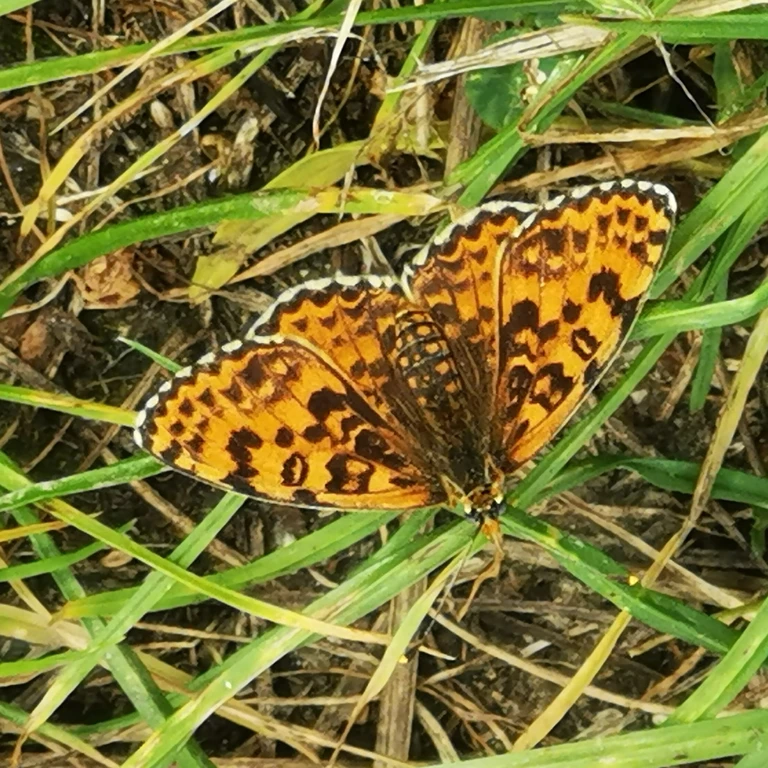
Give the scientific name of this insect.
Melitaea didyma
